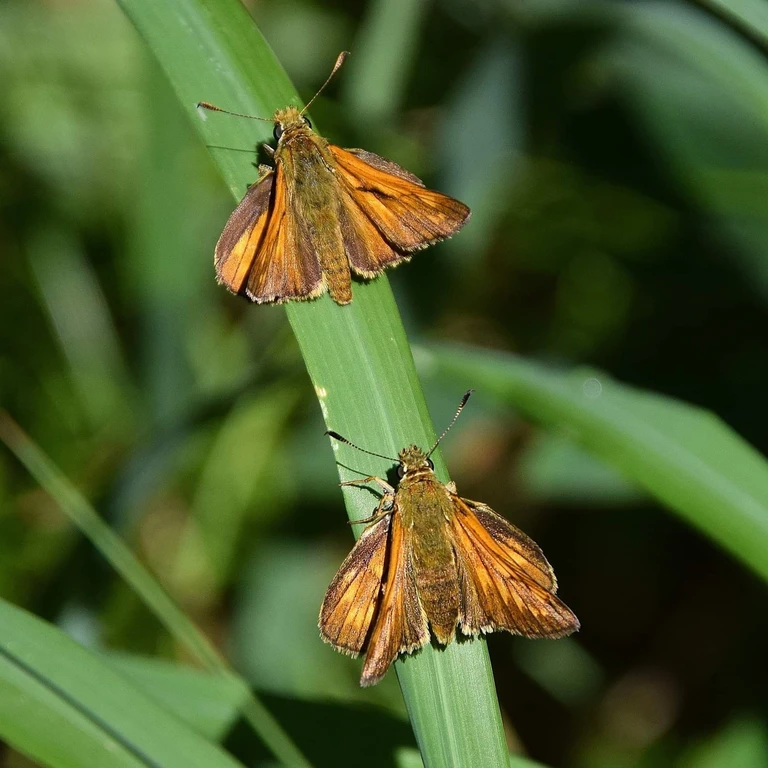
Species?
Ochlodes sylvanus (also Ochlodes venata)
